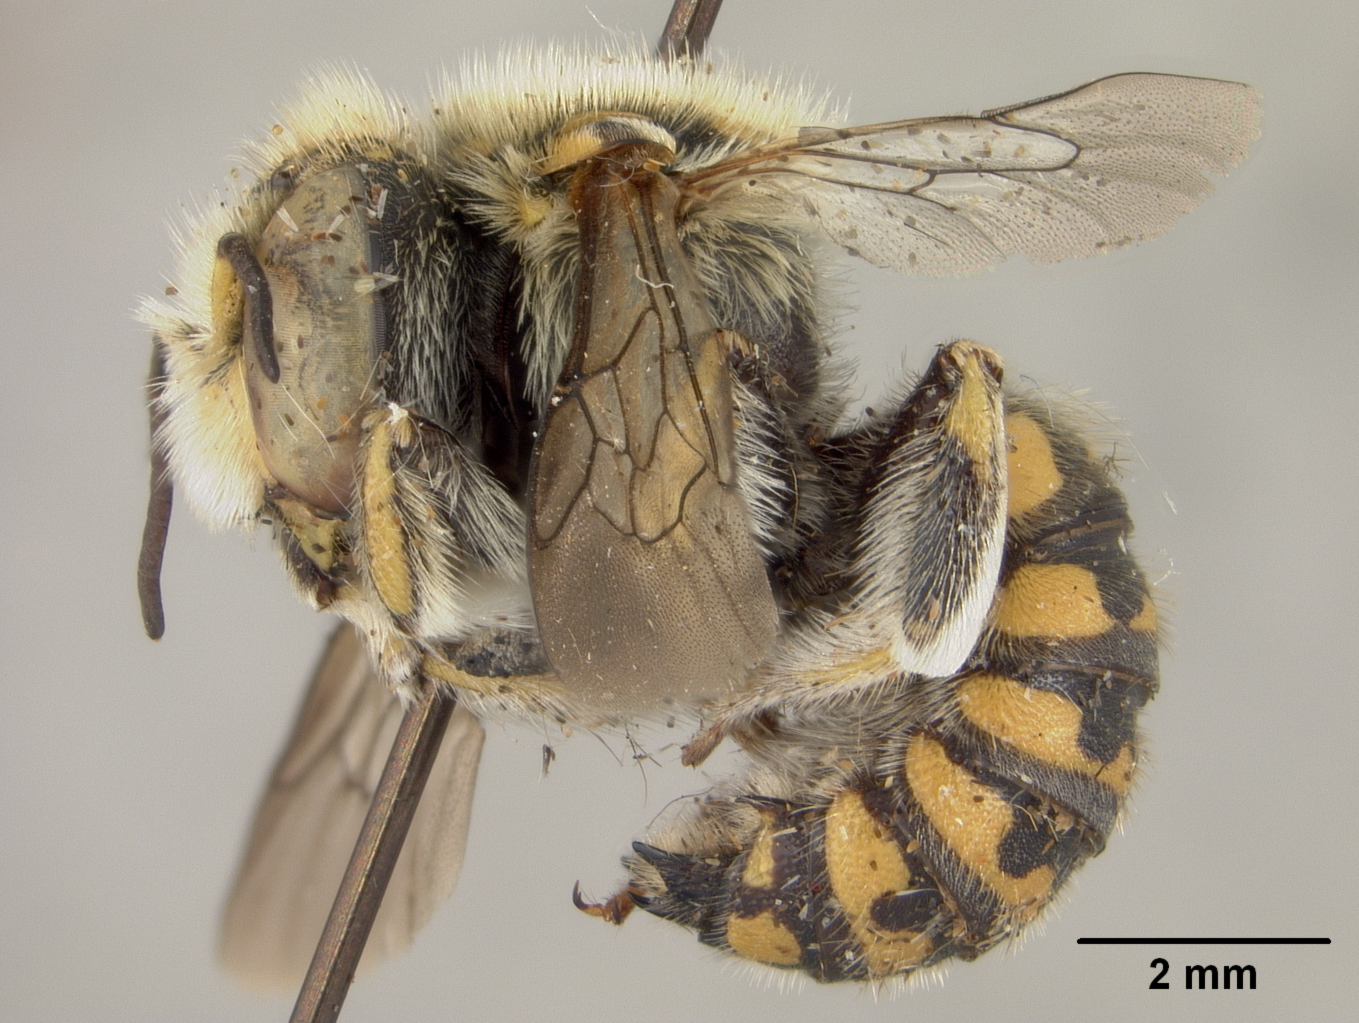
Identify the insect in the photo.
Anthidium zamoranicum
